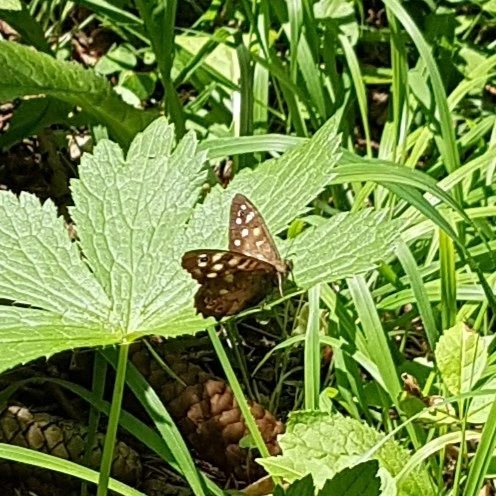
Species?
Pararge aegeria
